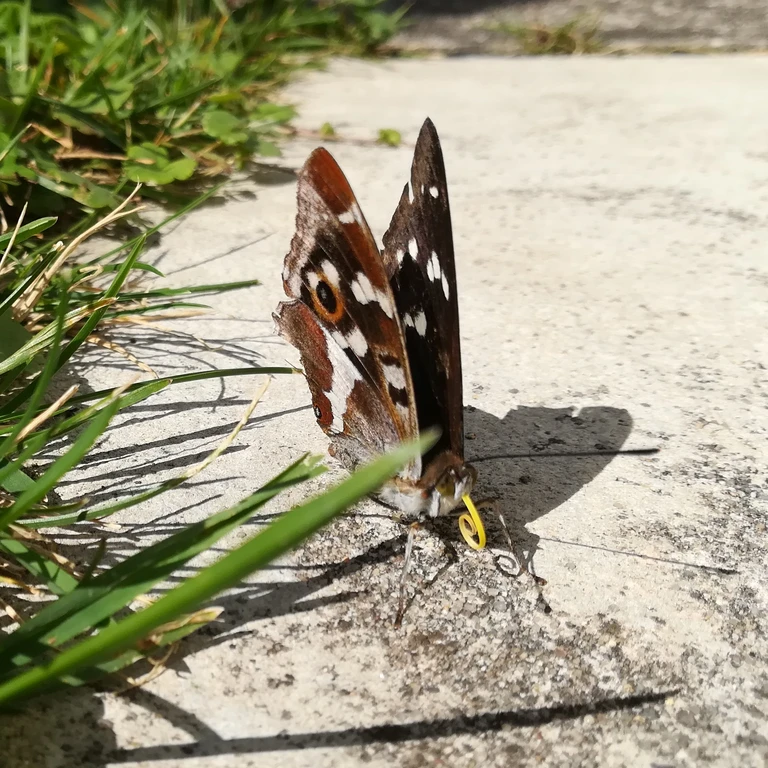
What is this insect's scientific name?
Apatura iris
